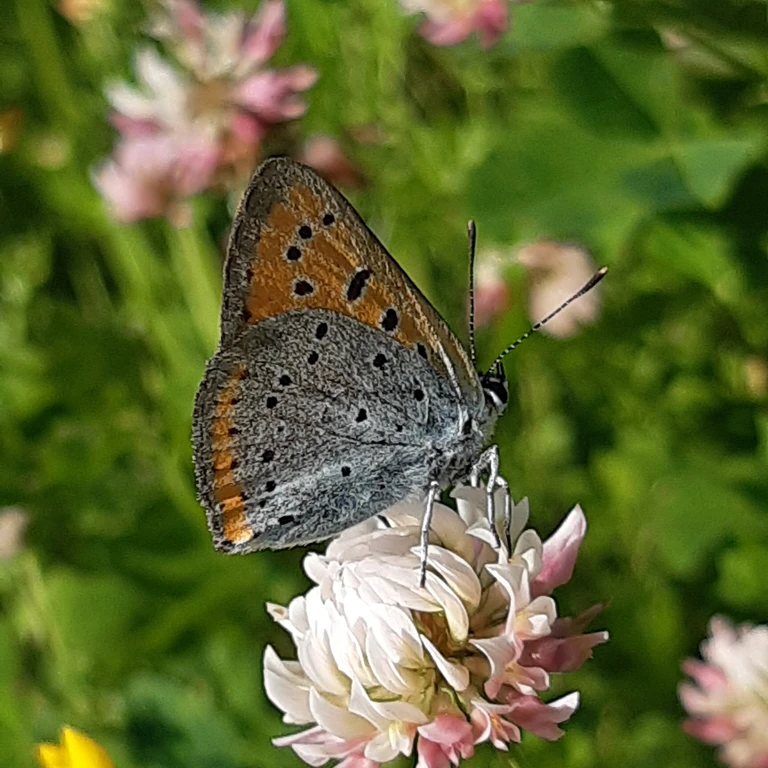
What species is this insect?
Lycaena dispar
